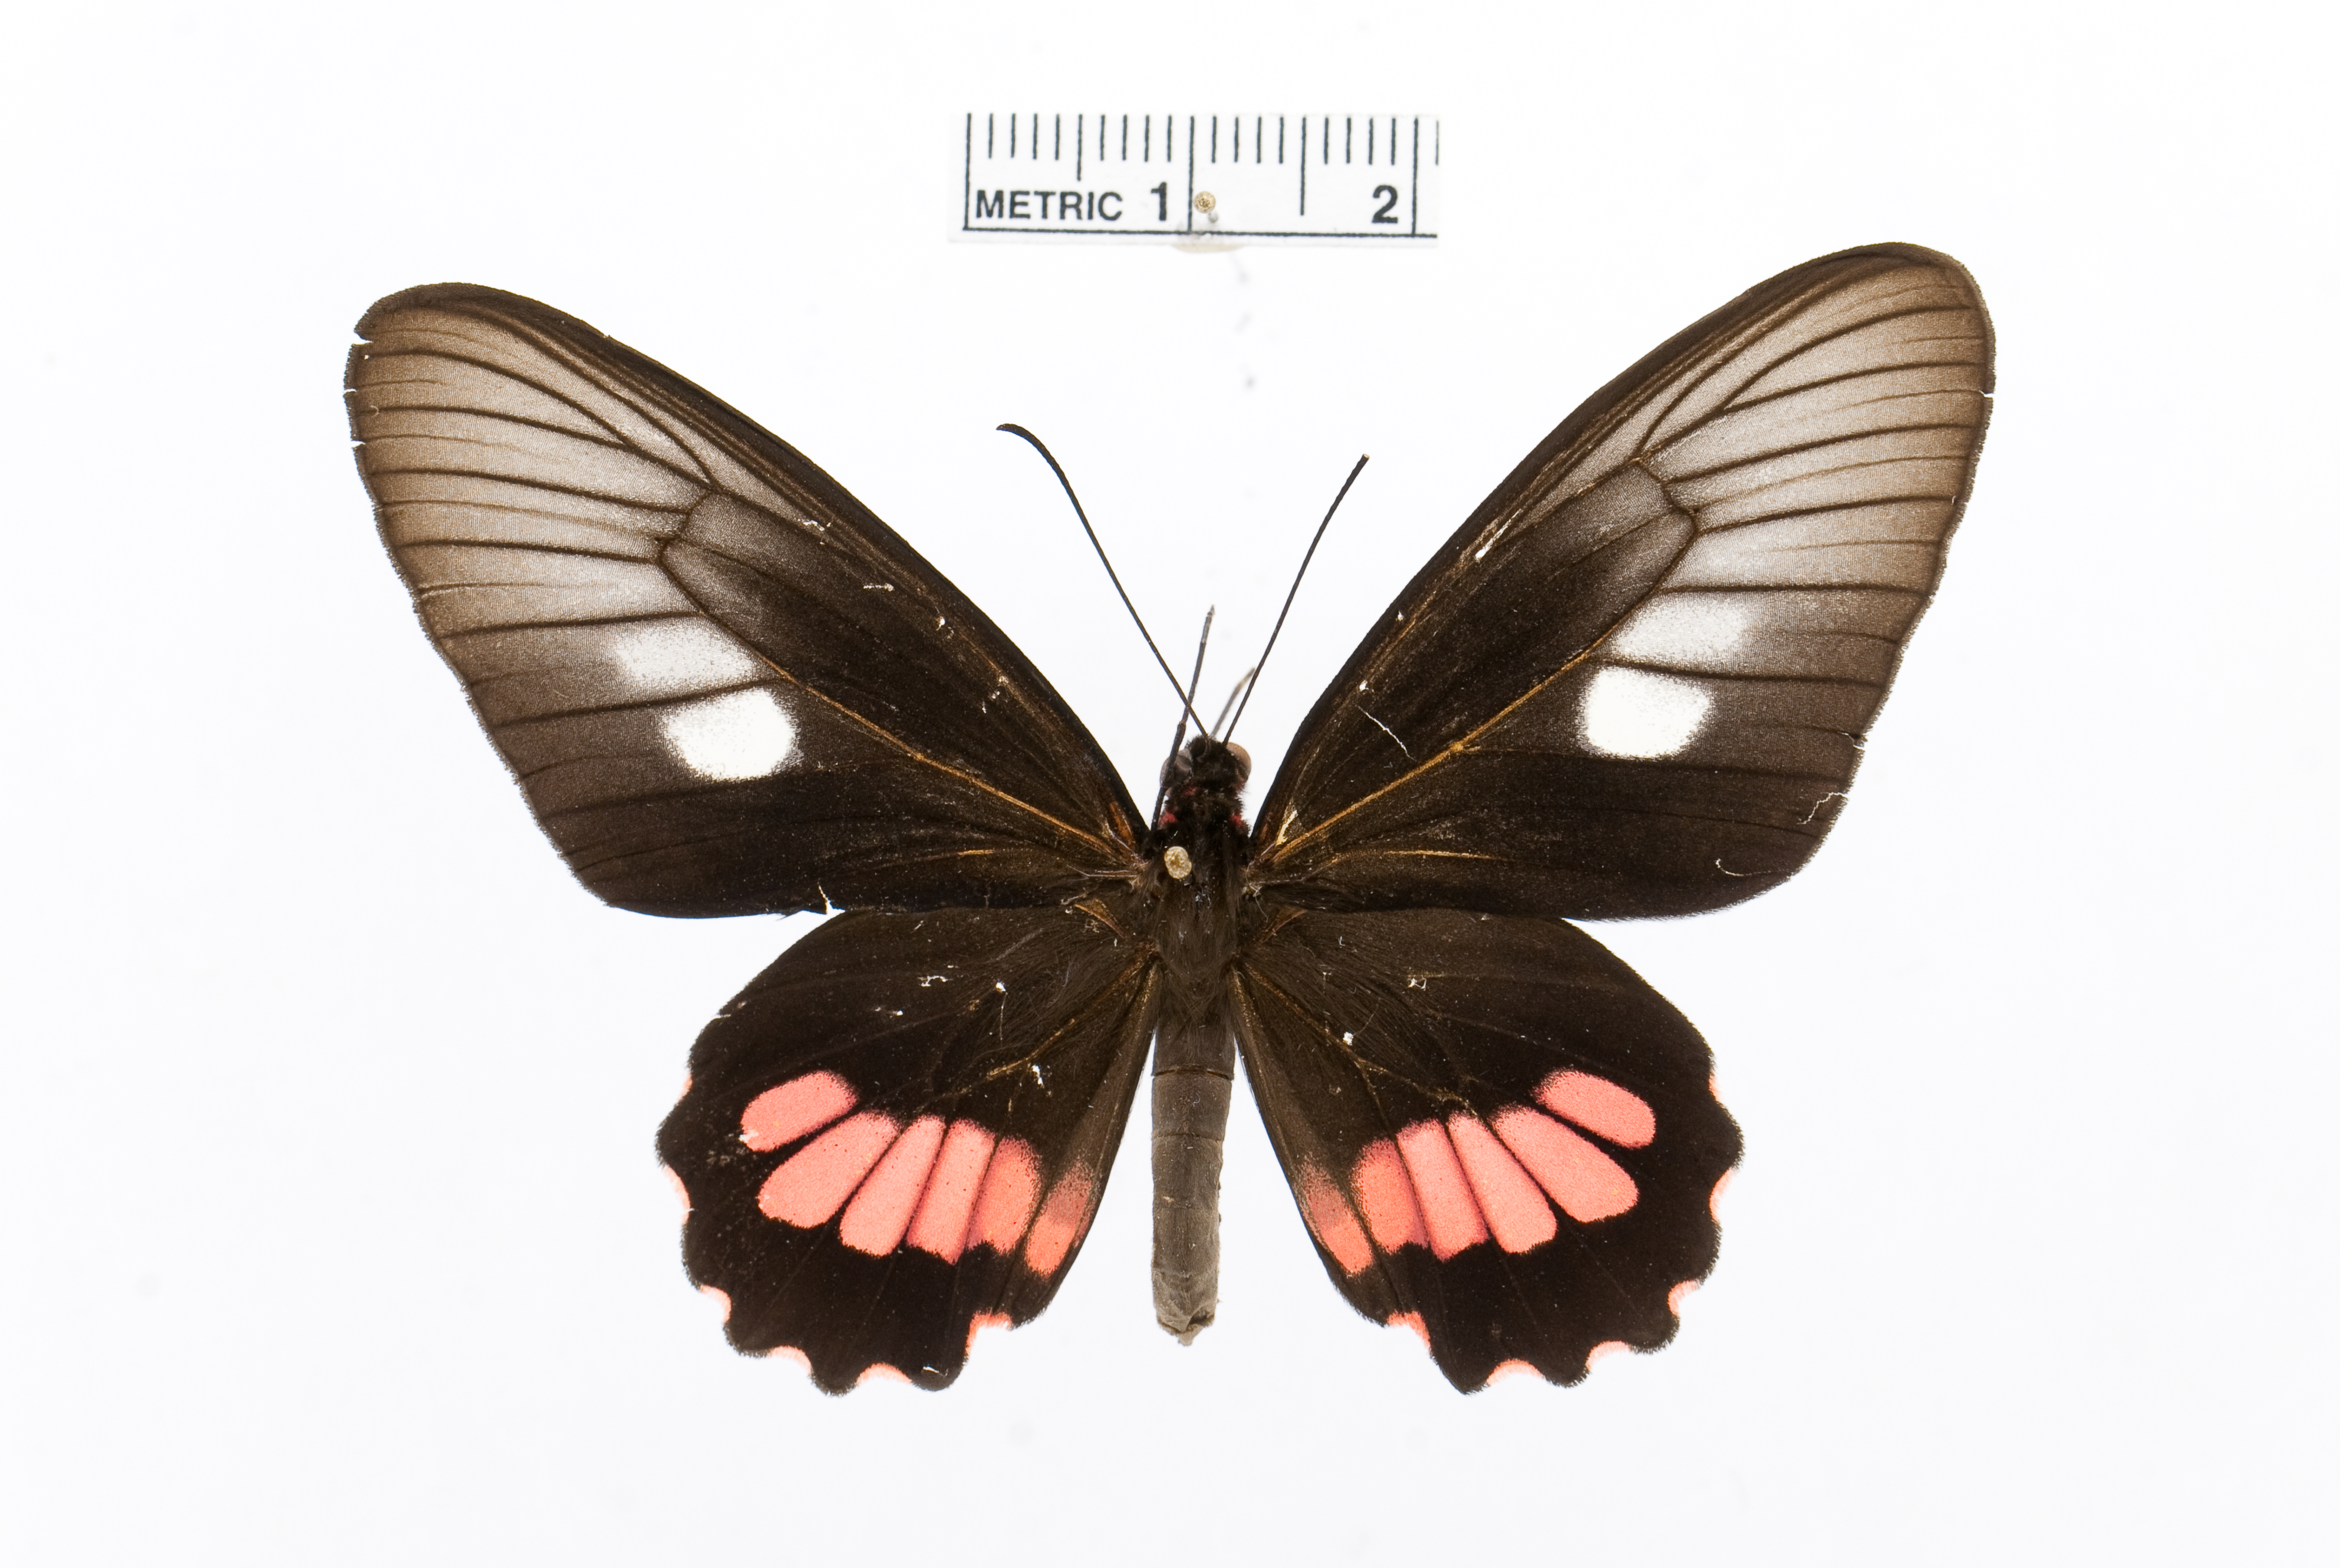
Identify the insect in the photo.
Parides zacynthus
